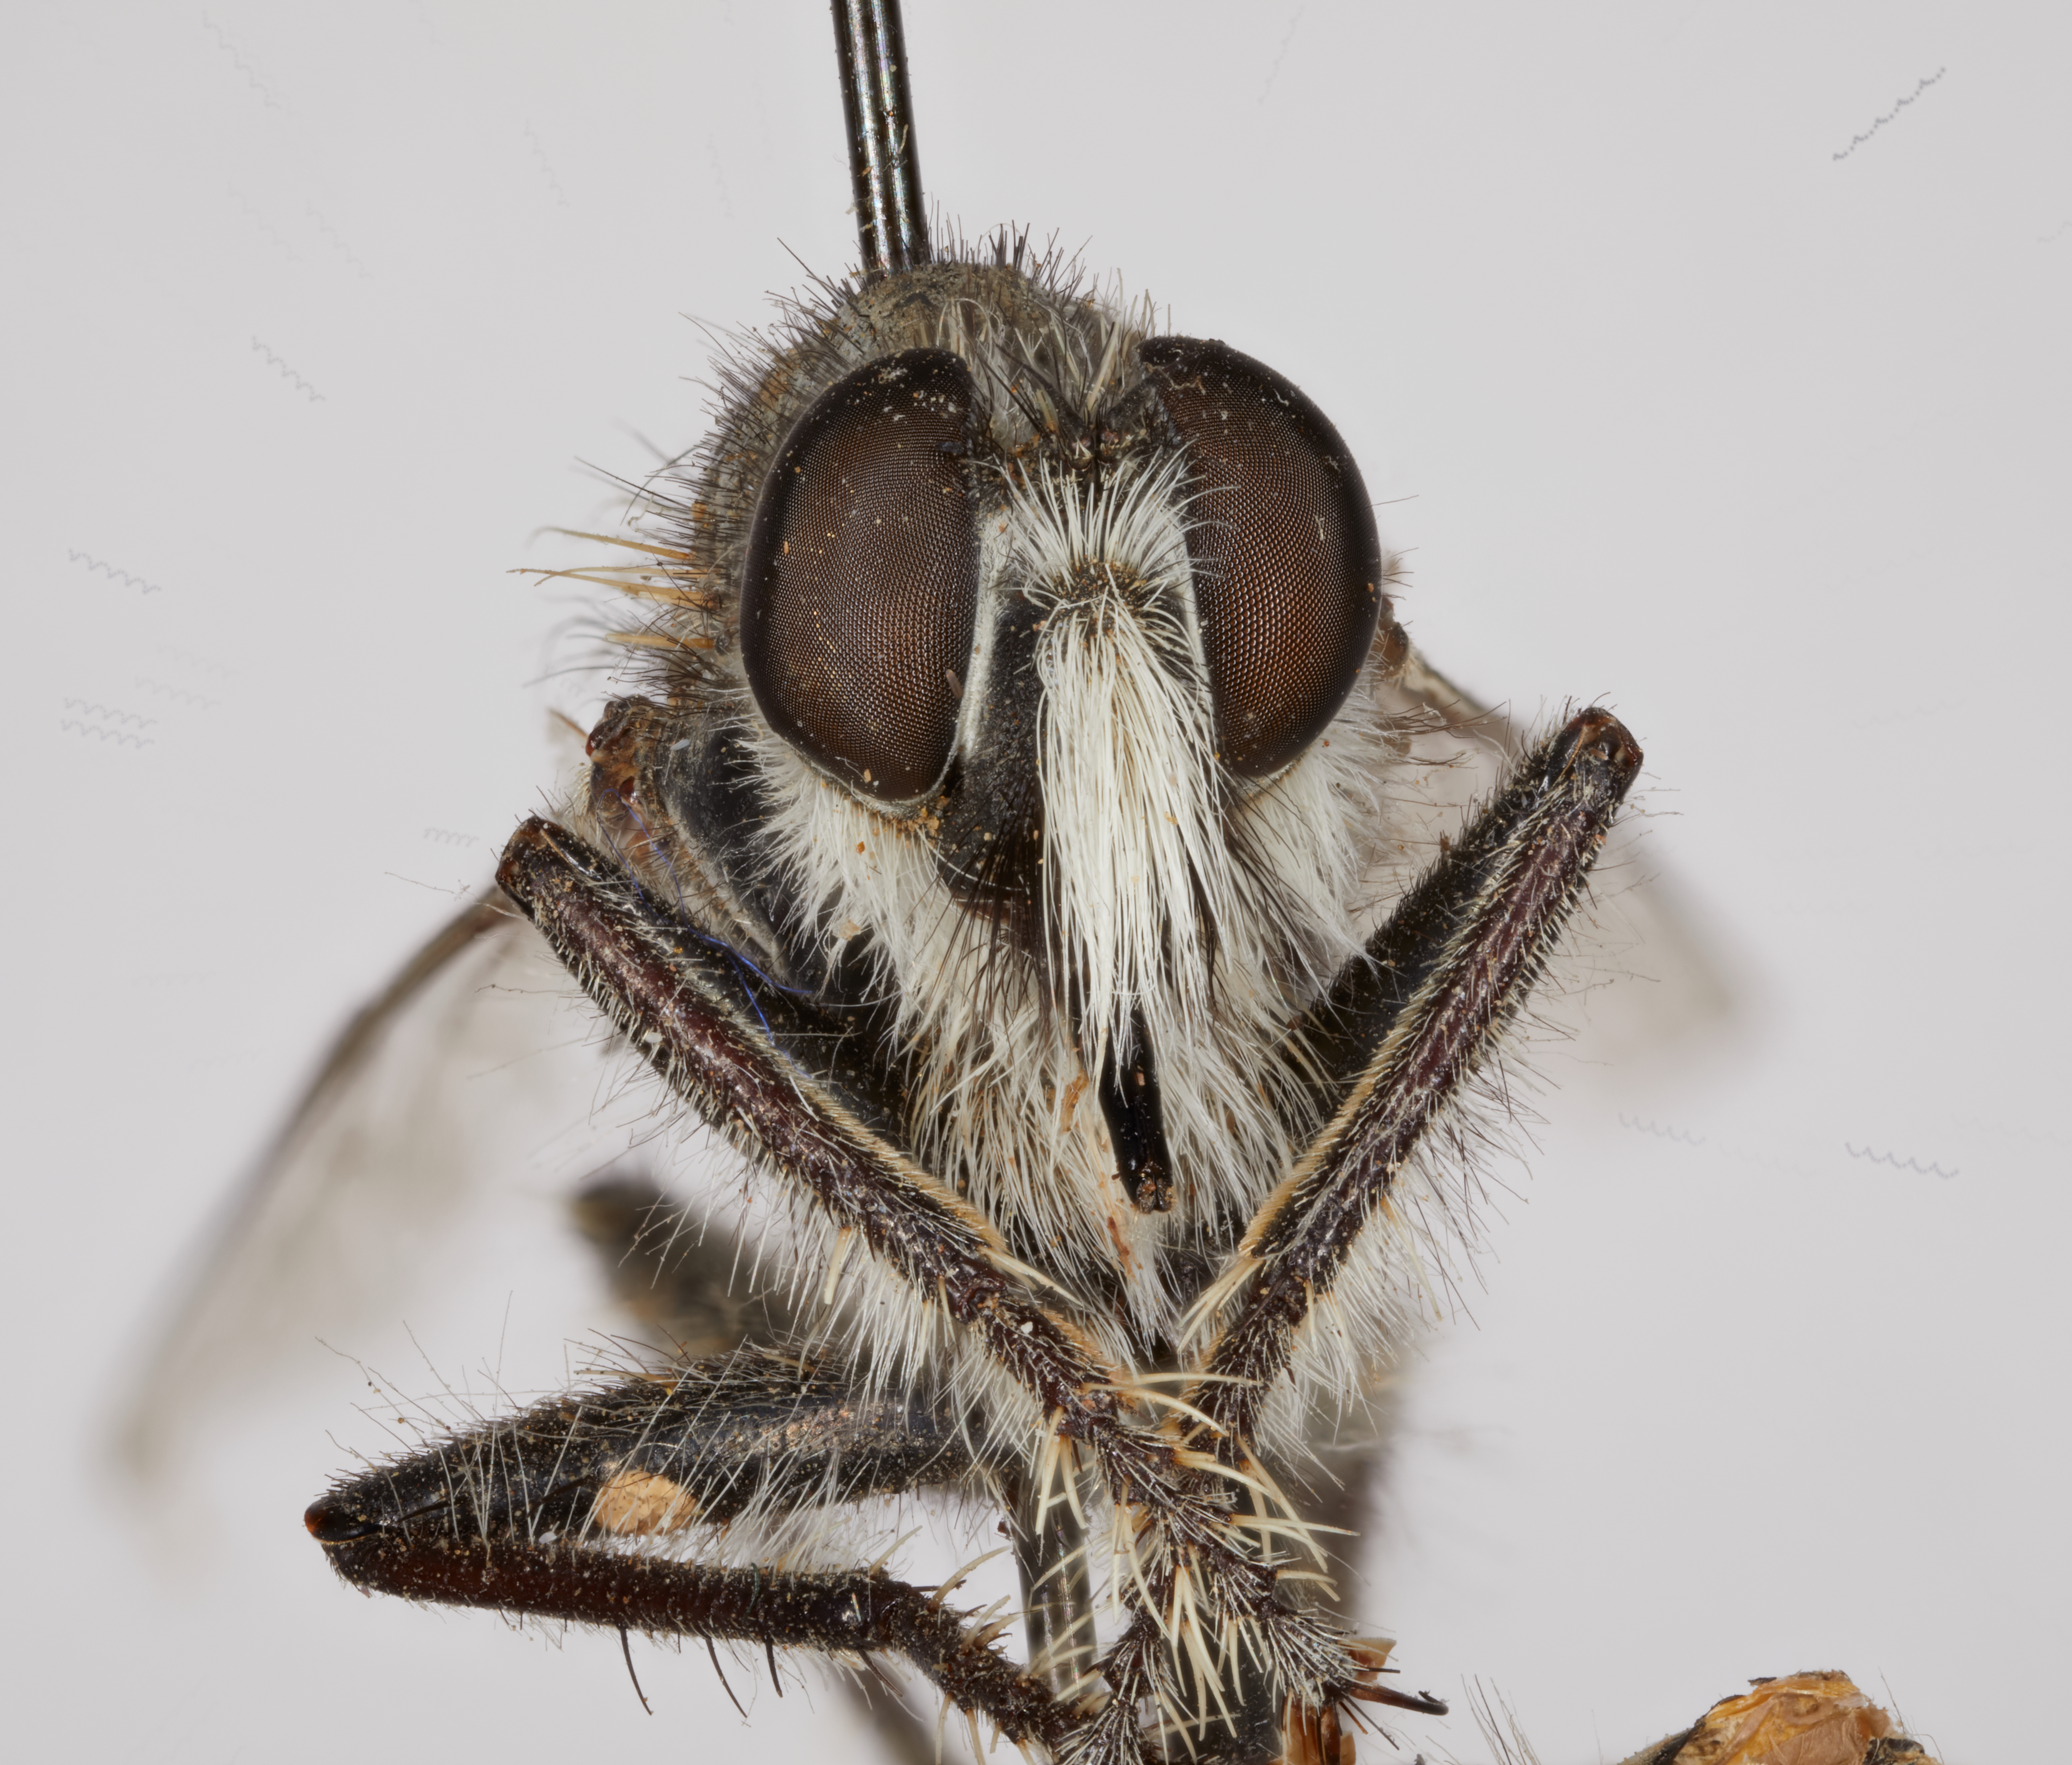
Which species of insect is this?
Erax subpilosa
